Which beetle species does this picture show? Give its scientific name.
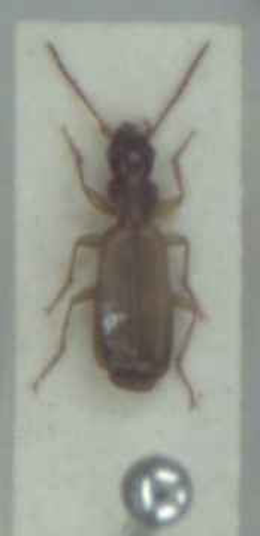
Paradromius linearis
